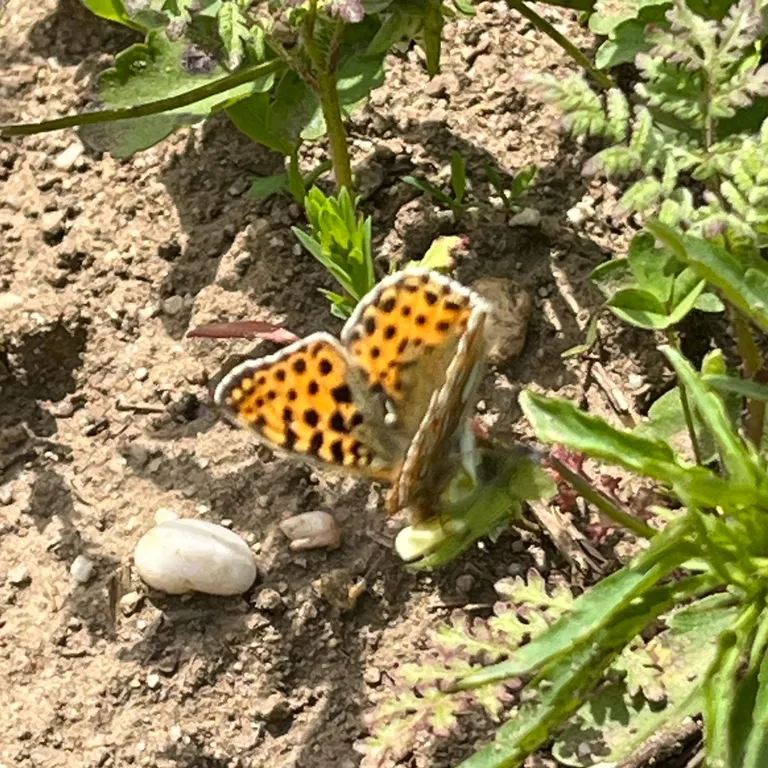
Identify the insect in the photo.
Issoria lathonia
